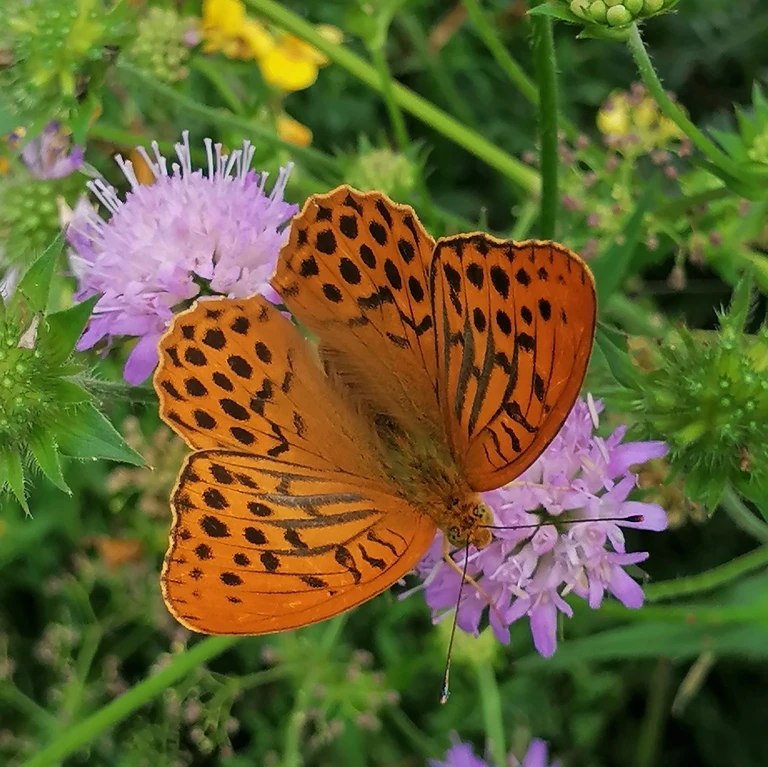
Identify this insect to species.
Argynnis paphia
